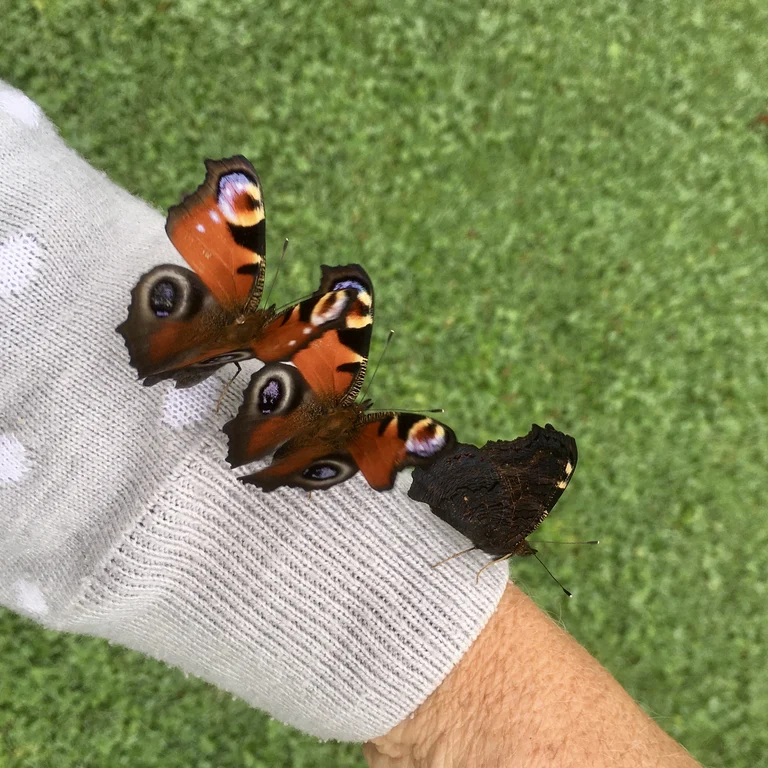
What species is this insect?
Aglais io
